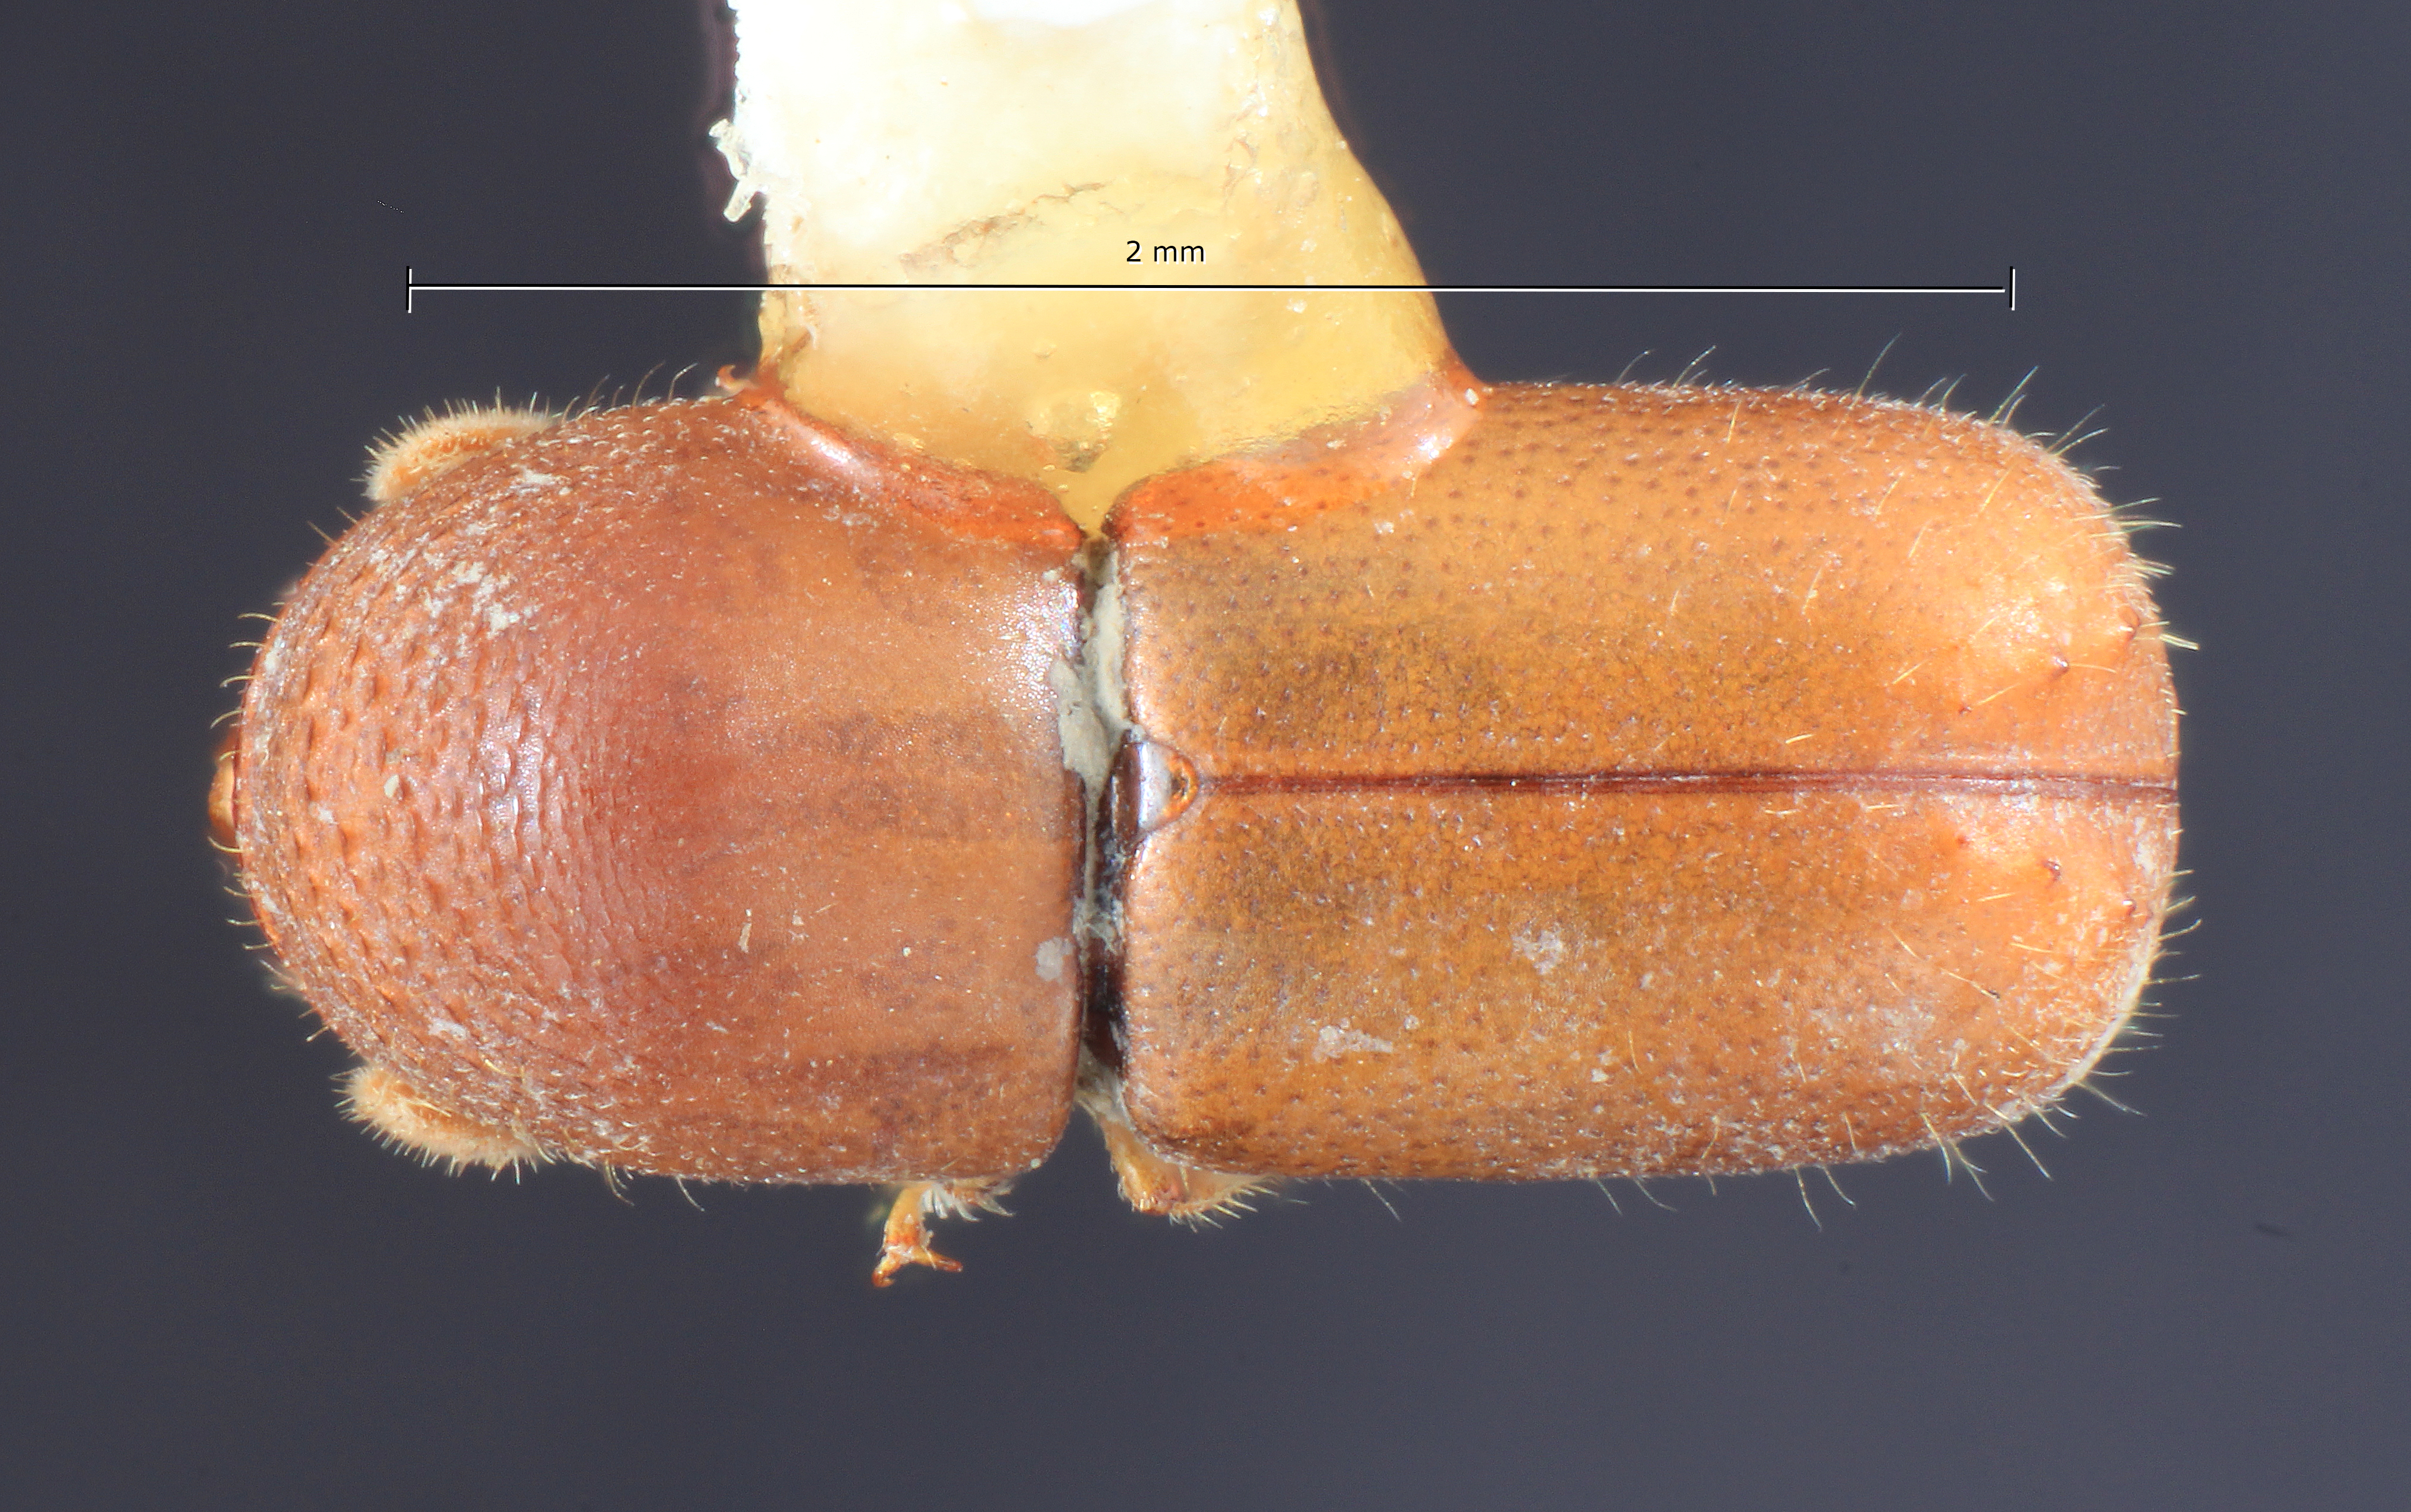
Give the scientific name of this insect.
Corthylocurus reticulatus
